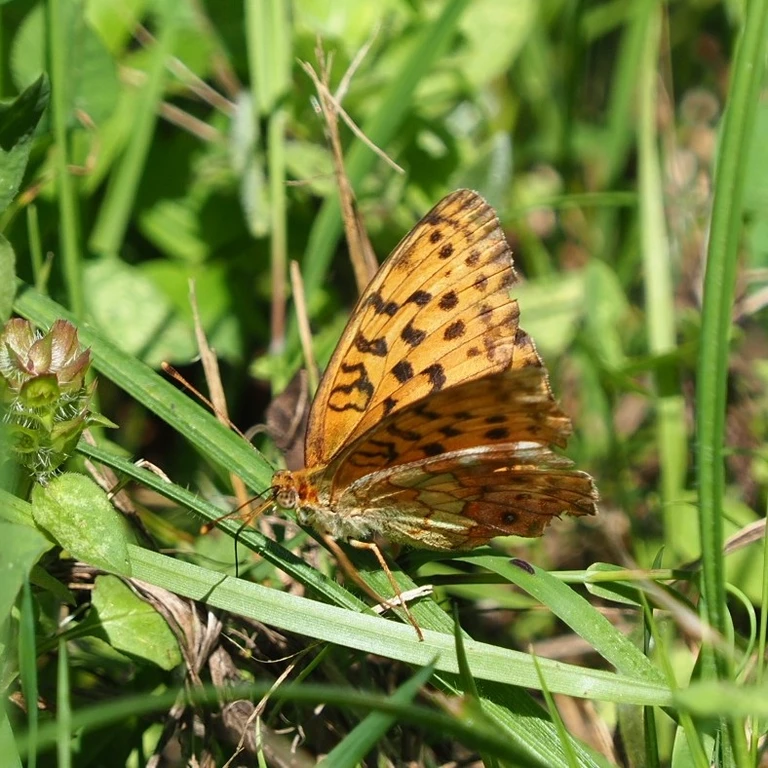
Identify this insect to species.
Brenthis daphne
